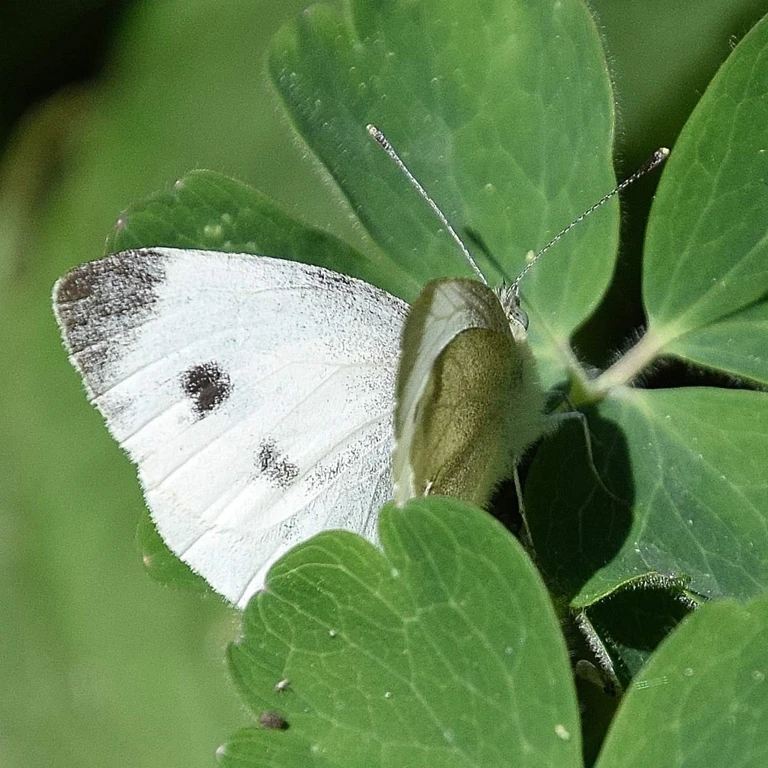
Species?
Pieris mannii
